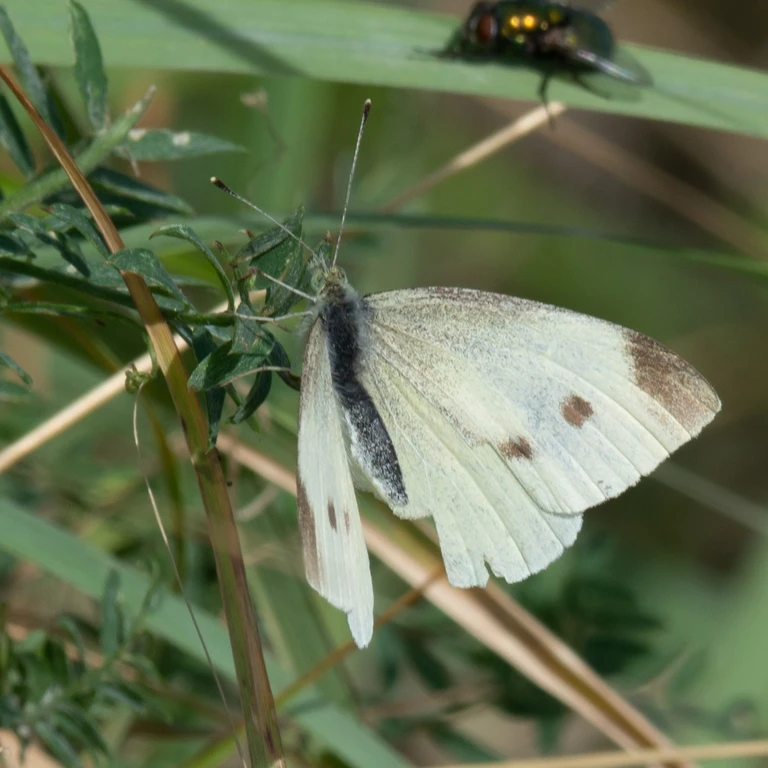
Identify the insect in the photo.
Pieris rapae
